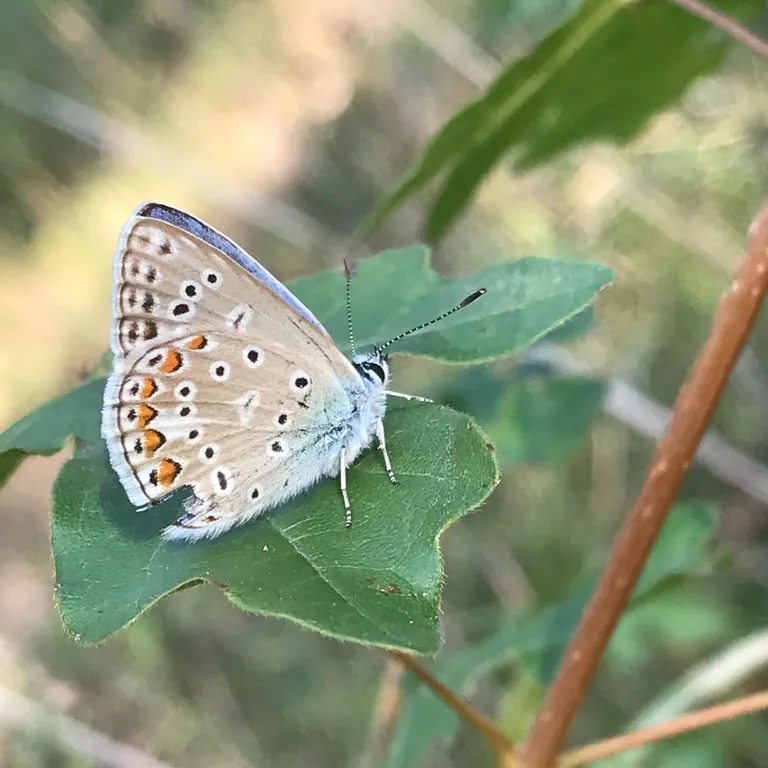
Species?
Polyommatus icarus
